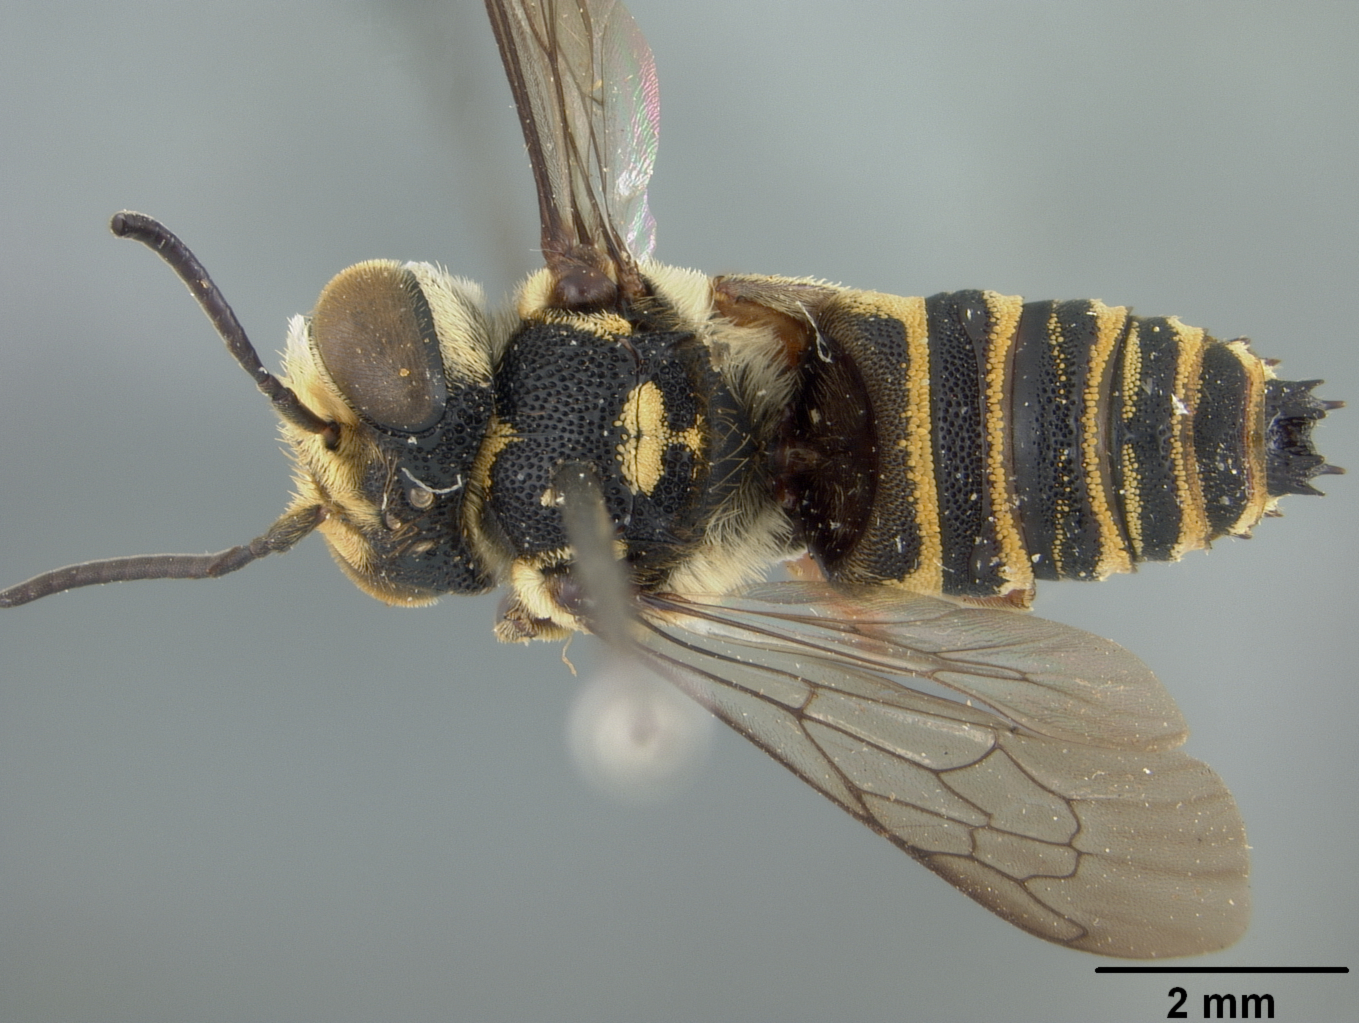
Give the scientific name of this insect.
Coelioxys bakeri
